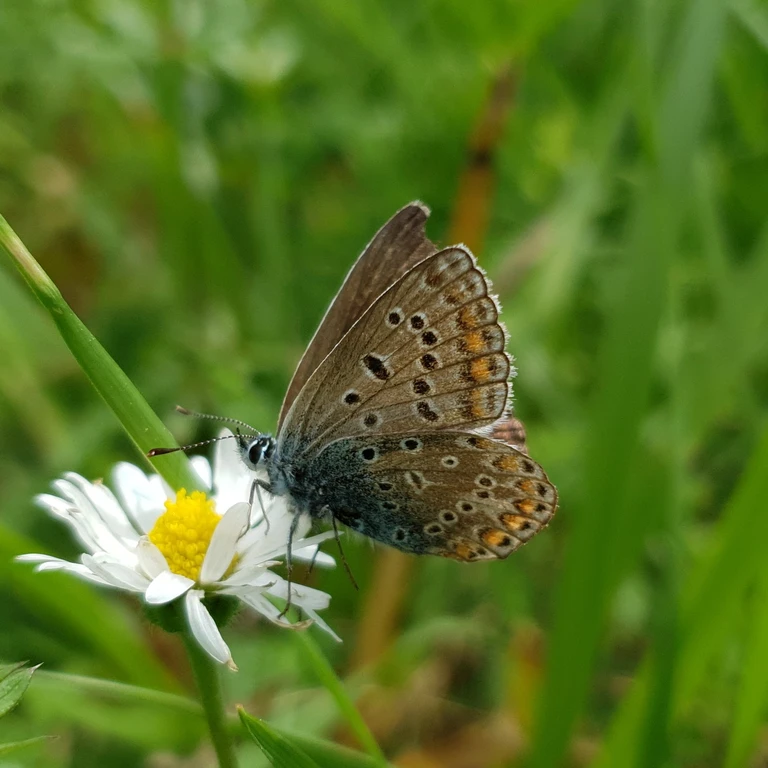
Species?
Polyommatus icarus
